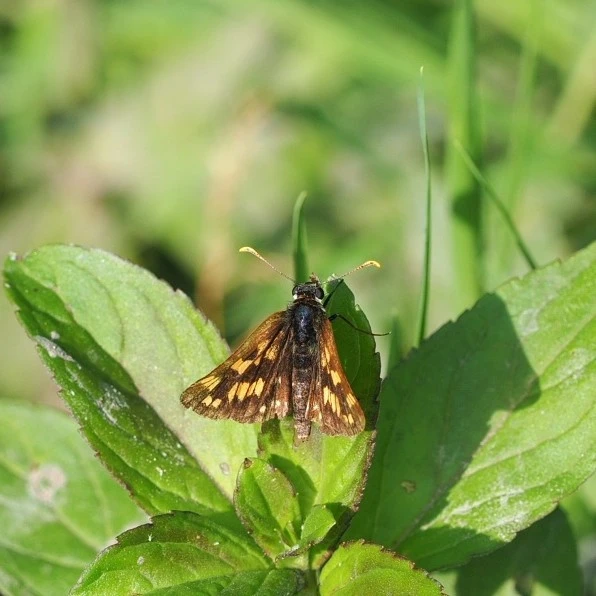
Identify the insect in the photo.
Carterocephalus palaemon
